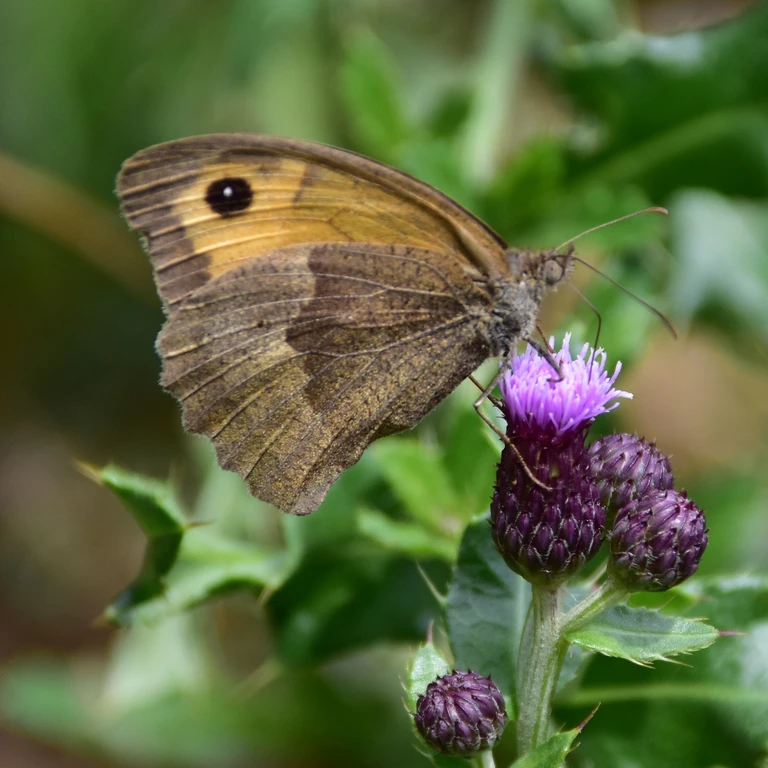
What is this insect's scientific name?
Maniola jurtina
